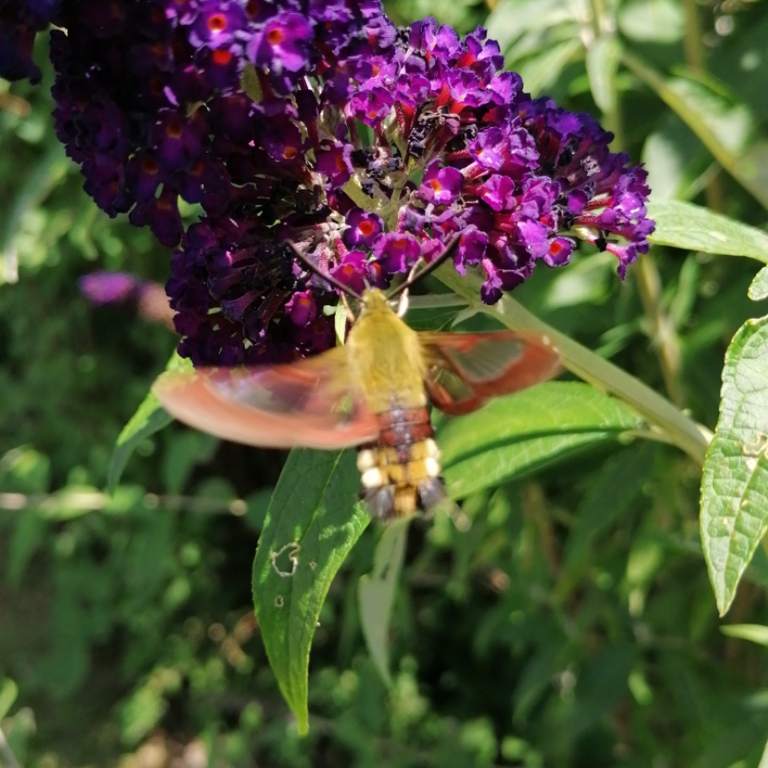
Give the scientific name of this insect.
Hemaris fuciformis
